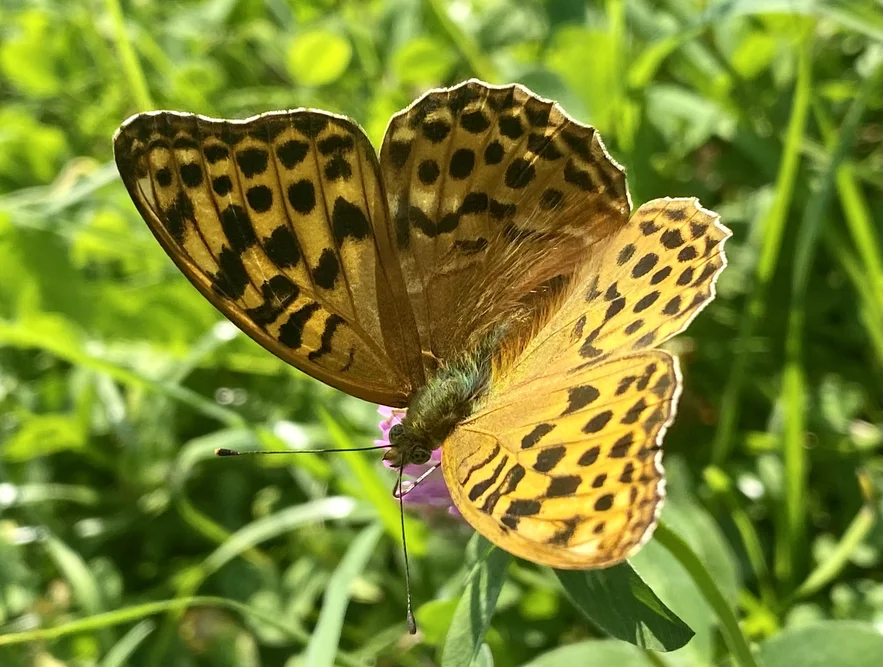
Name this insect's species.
Argynnis paphia
